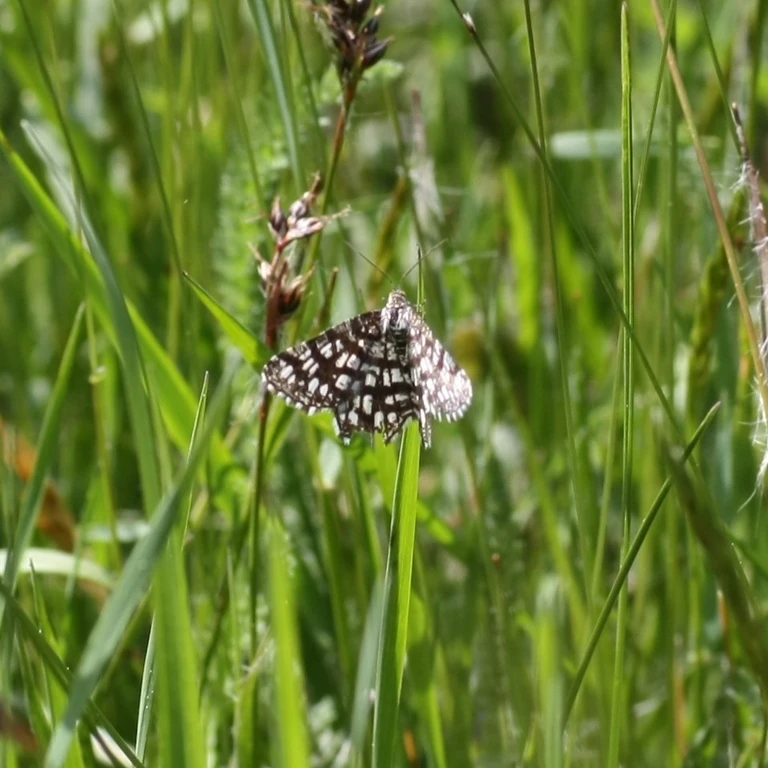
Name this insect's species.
Chiasmia clathrata
